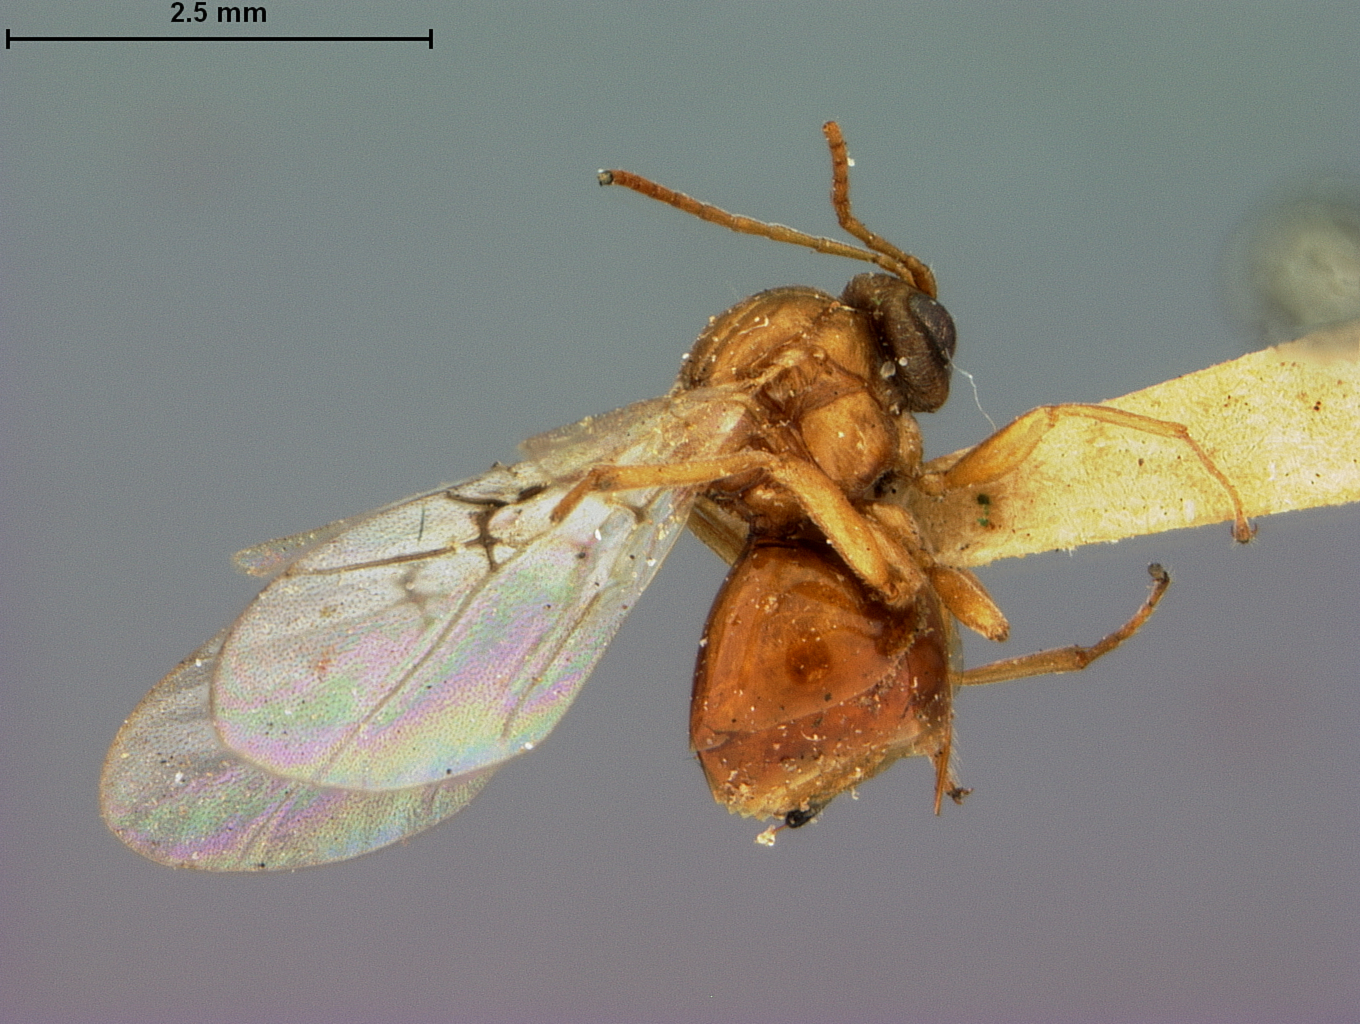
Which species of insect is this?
Andricus wisliceni
